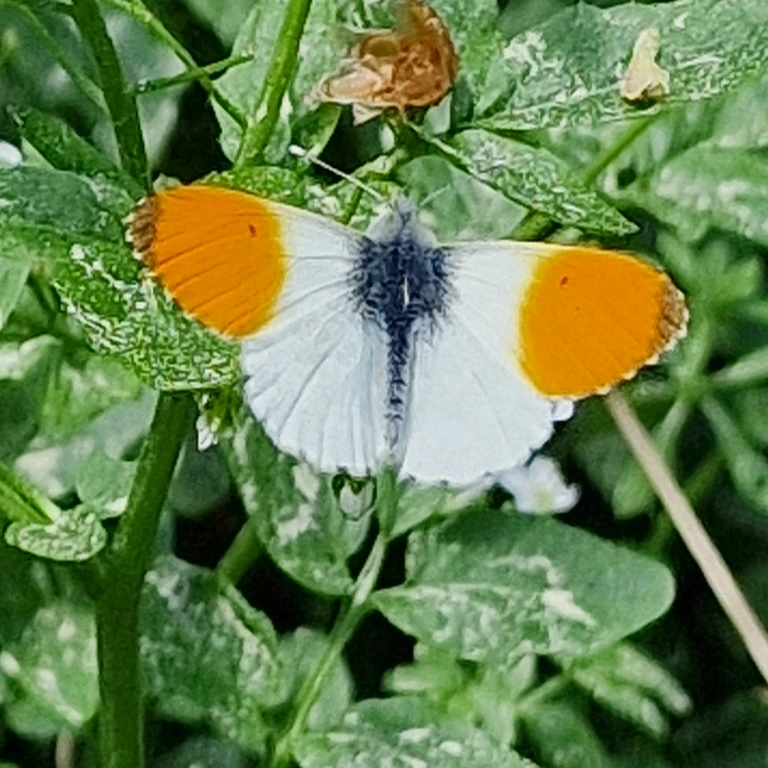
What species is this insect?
Anthocharis cardamines
